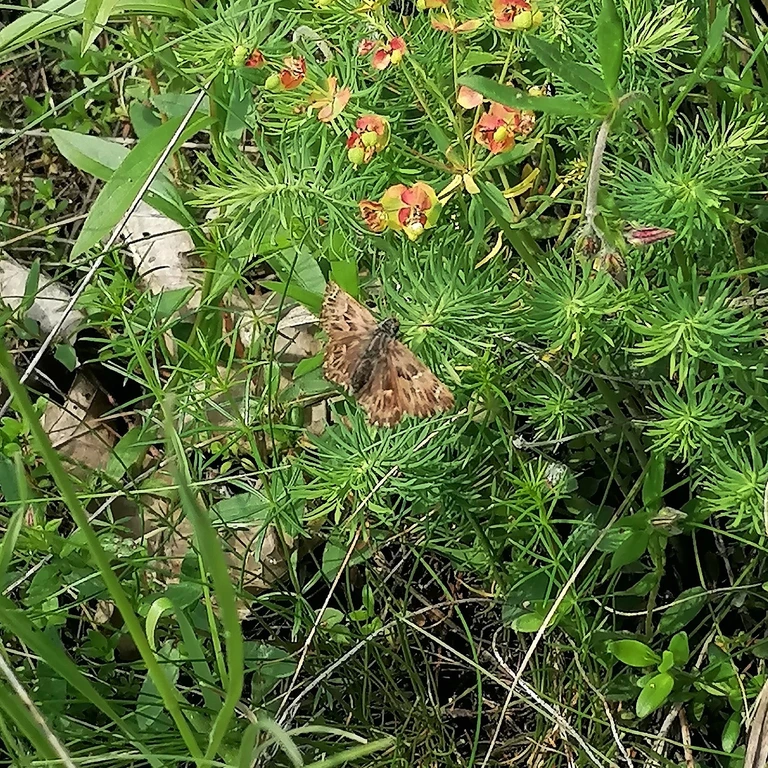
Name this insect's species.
Carcharodus alceae
